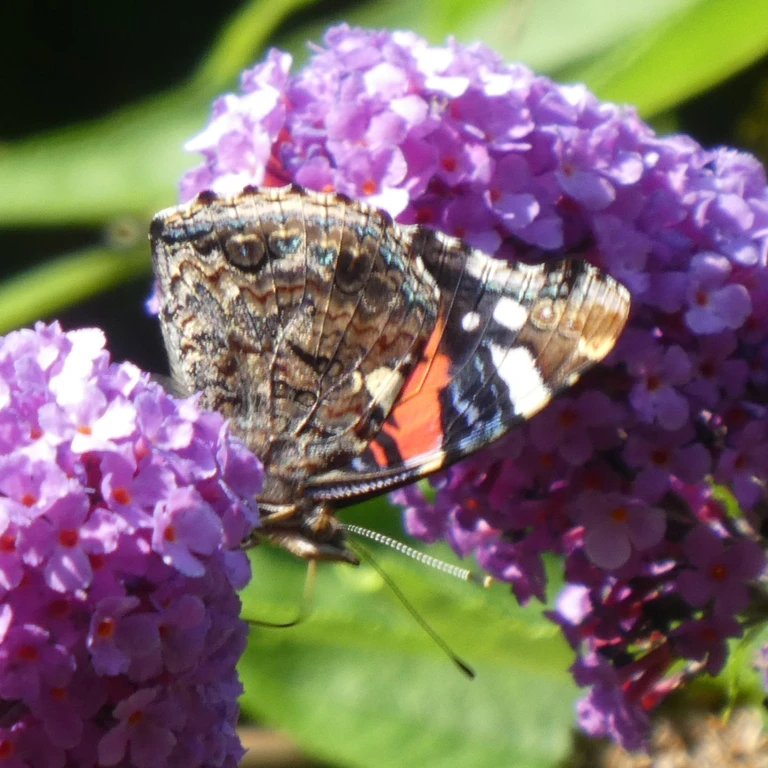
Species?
Vanessa atalanta
